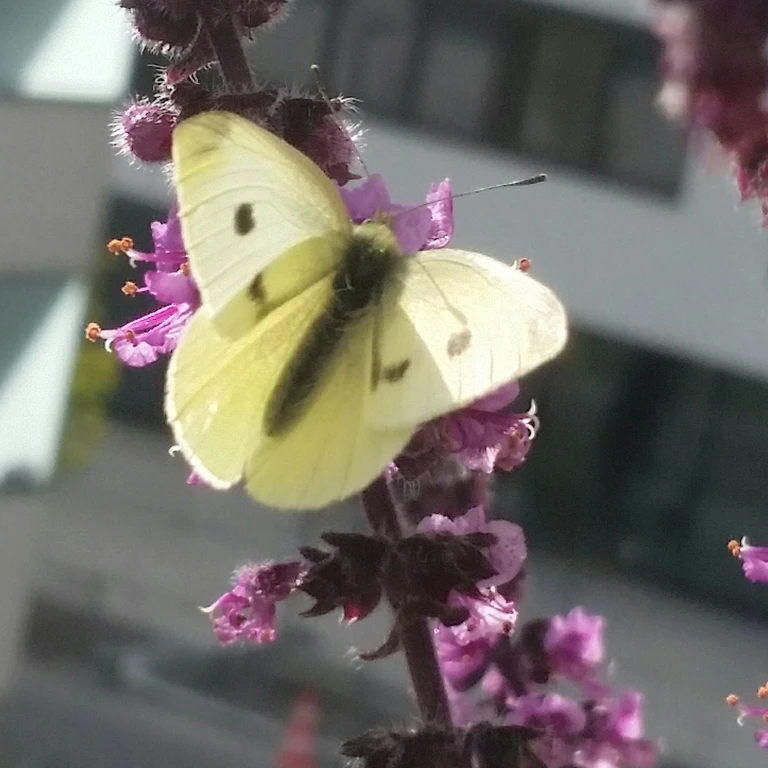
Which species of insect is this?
Pieris rapae
